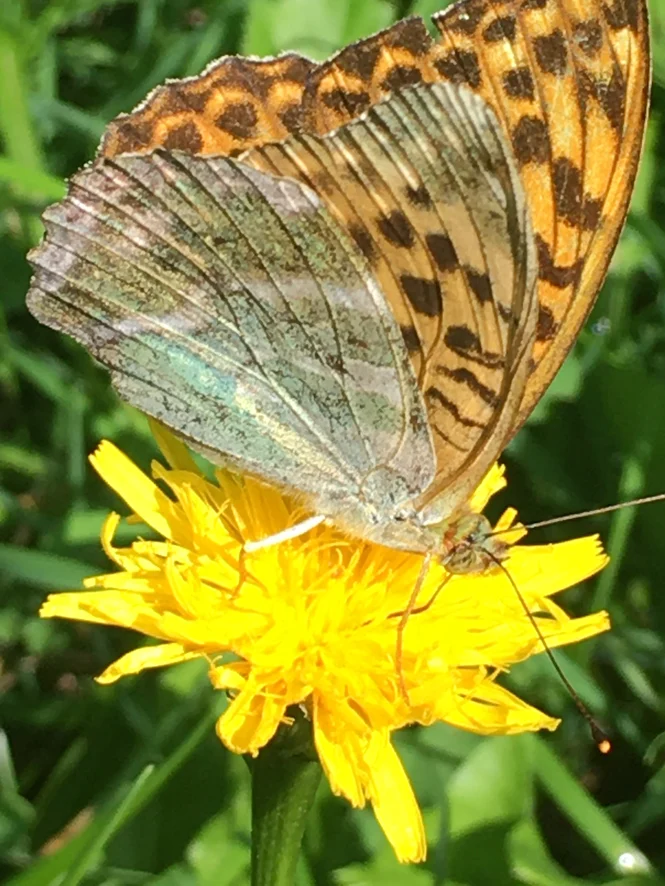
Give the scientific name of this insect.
Argynnis paphia
